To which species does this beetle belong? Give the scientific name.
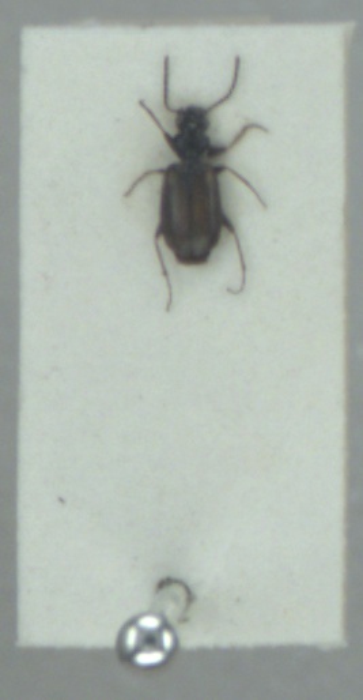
Syntomus obscuroguttatus
